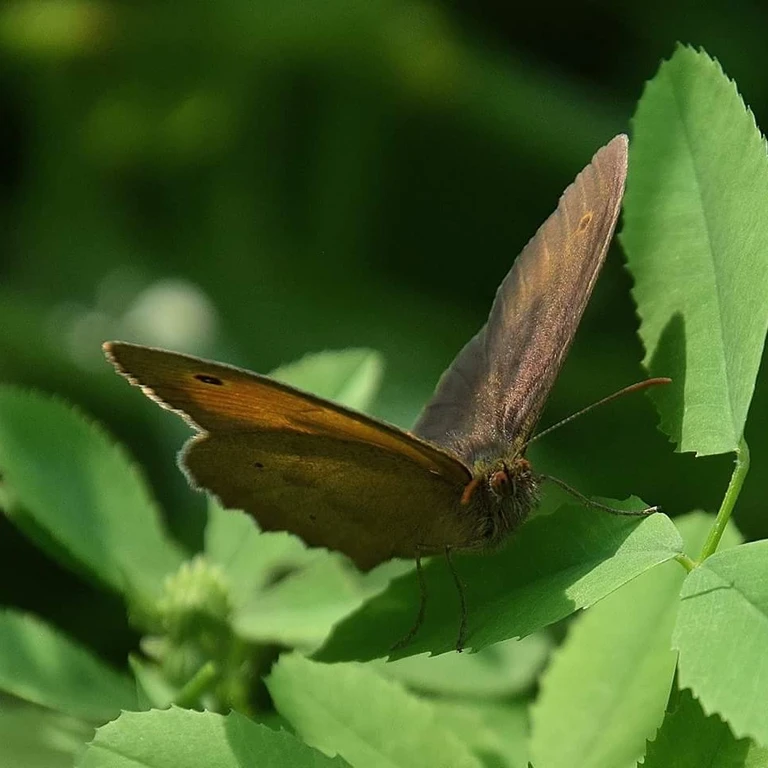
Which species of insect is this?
Maniola jurtina
